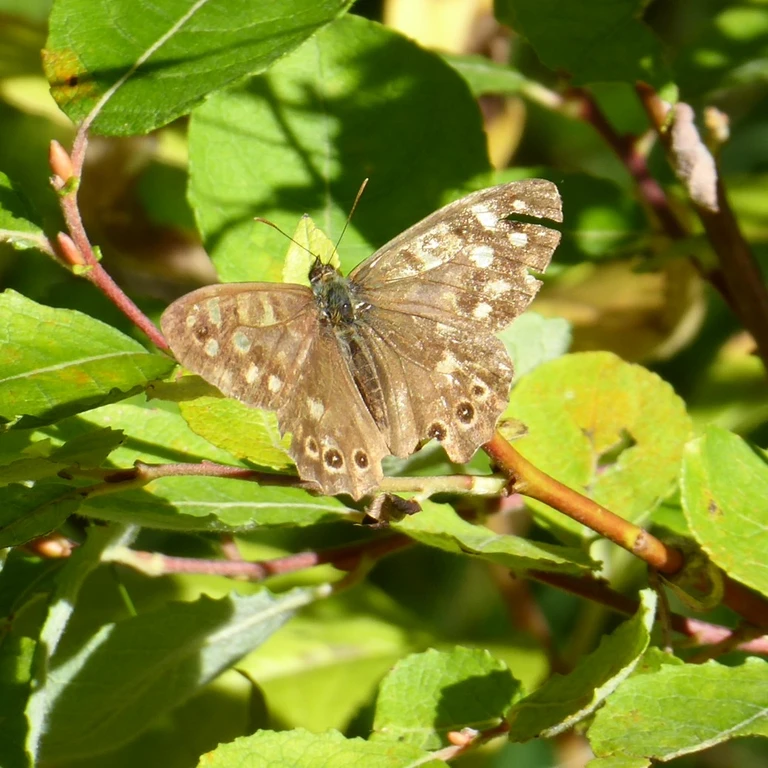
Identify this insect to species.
Pararge aegeria
